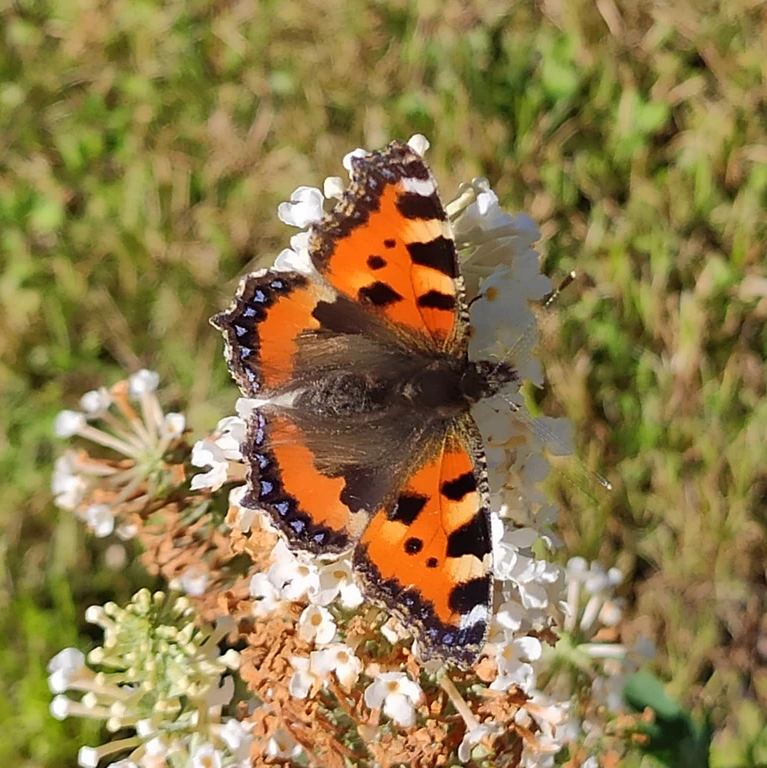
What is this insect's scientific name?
Aglais urticae
